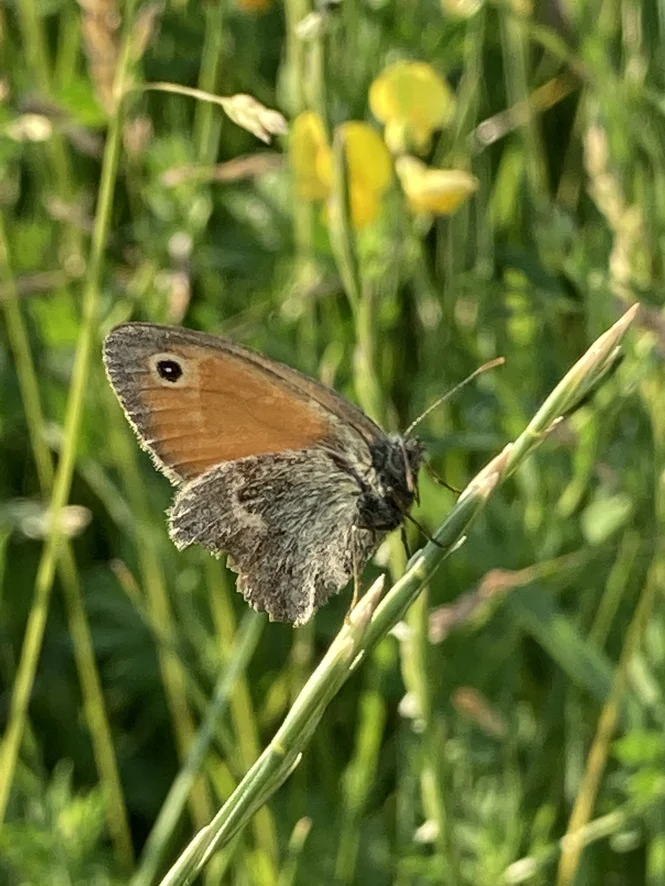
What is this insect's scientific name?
Coenonympha pamphilus
